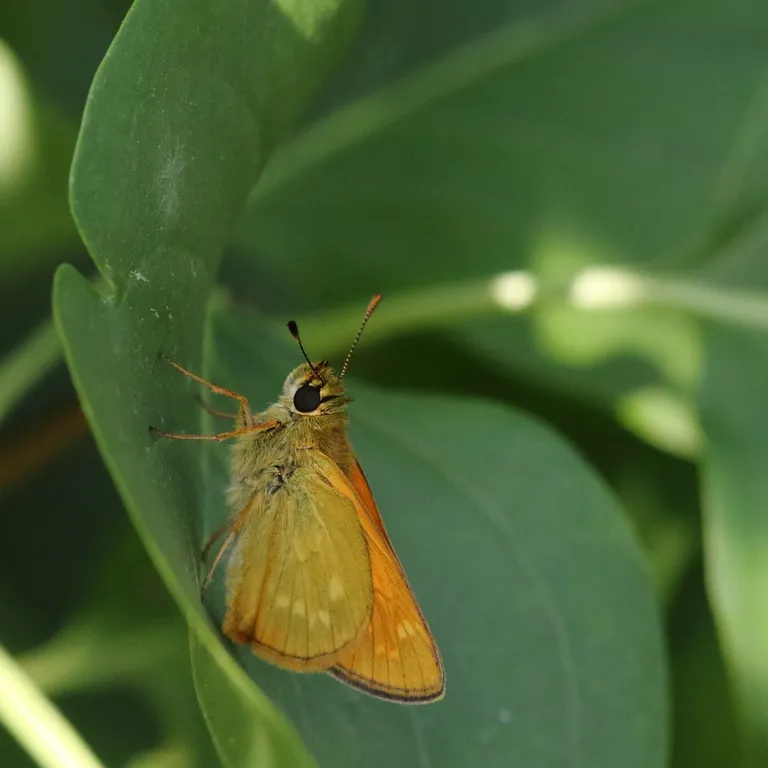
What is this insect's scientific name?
Ochlodes sylvanus (also Ochlodes venata)
